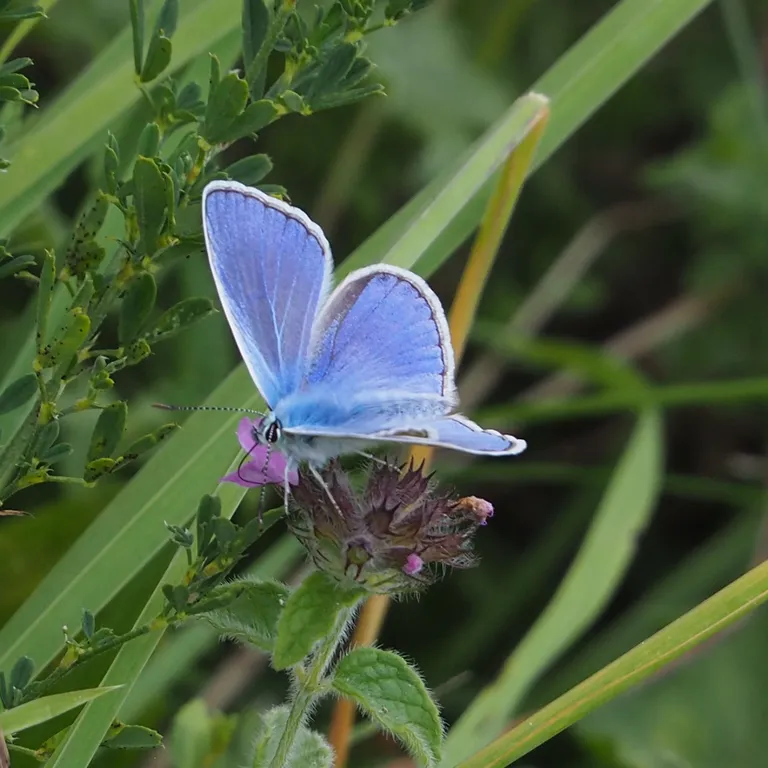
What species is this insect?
Polyommatus icarus
